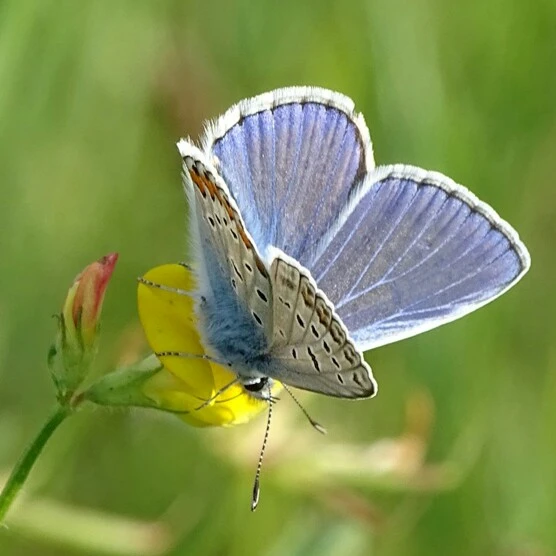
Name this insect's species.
Polyommatus icarus
